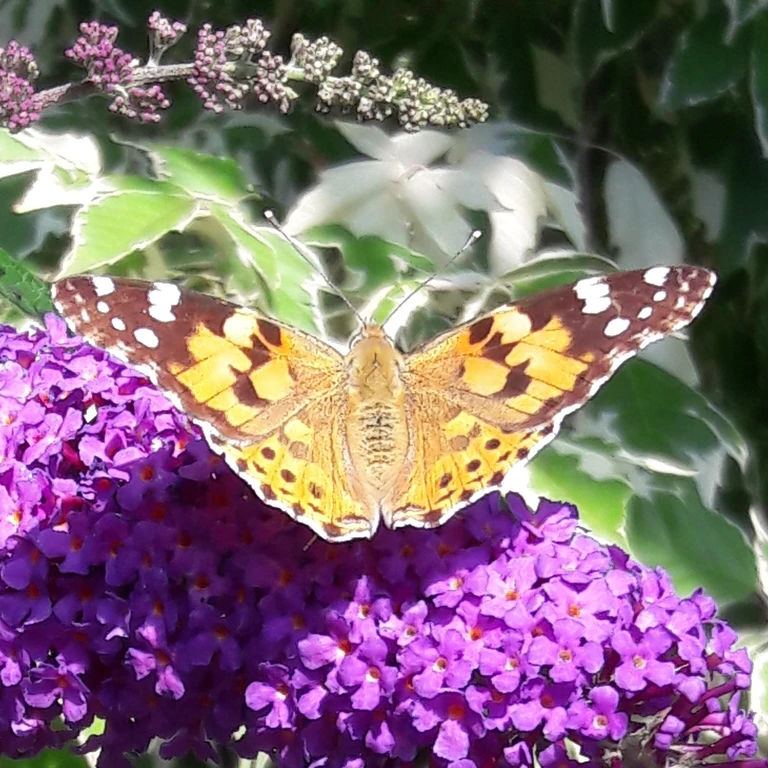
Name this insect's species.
Vanessa cardui
